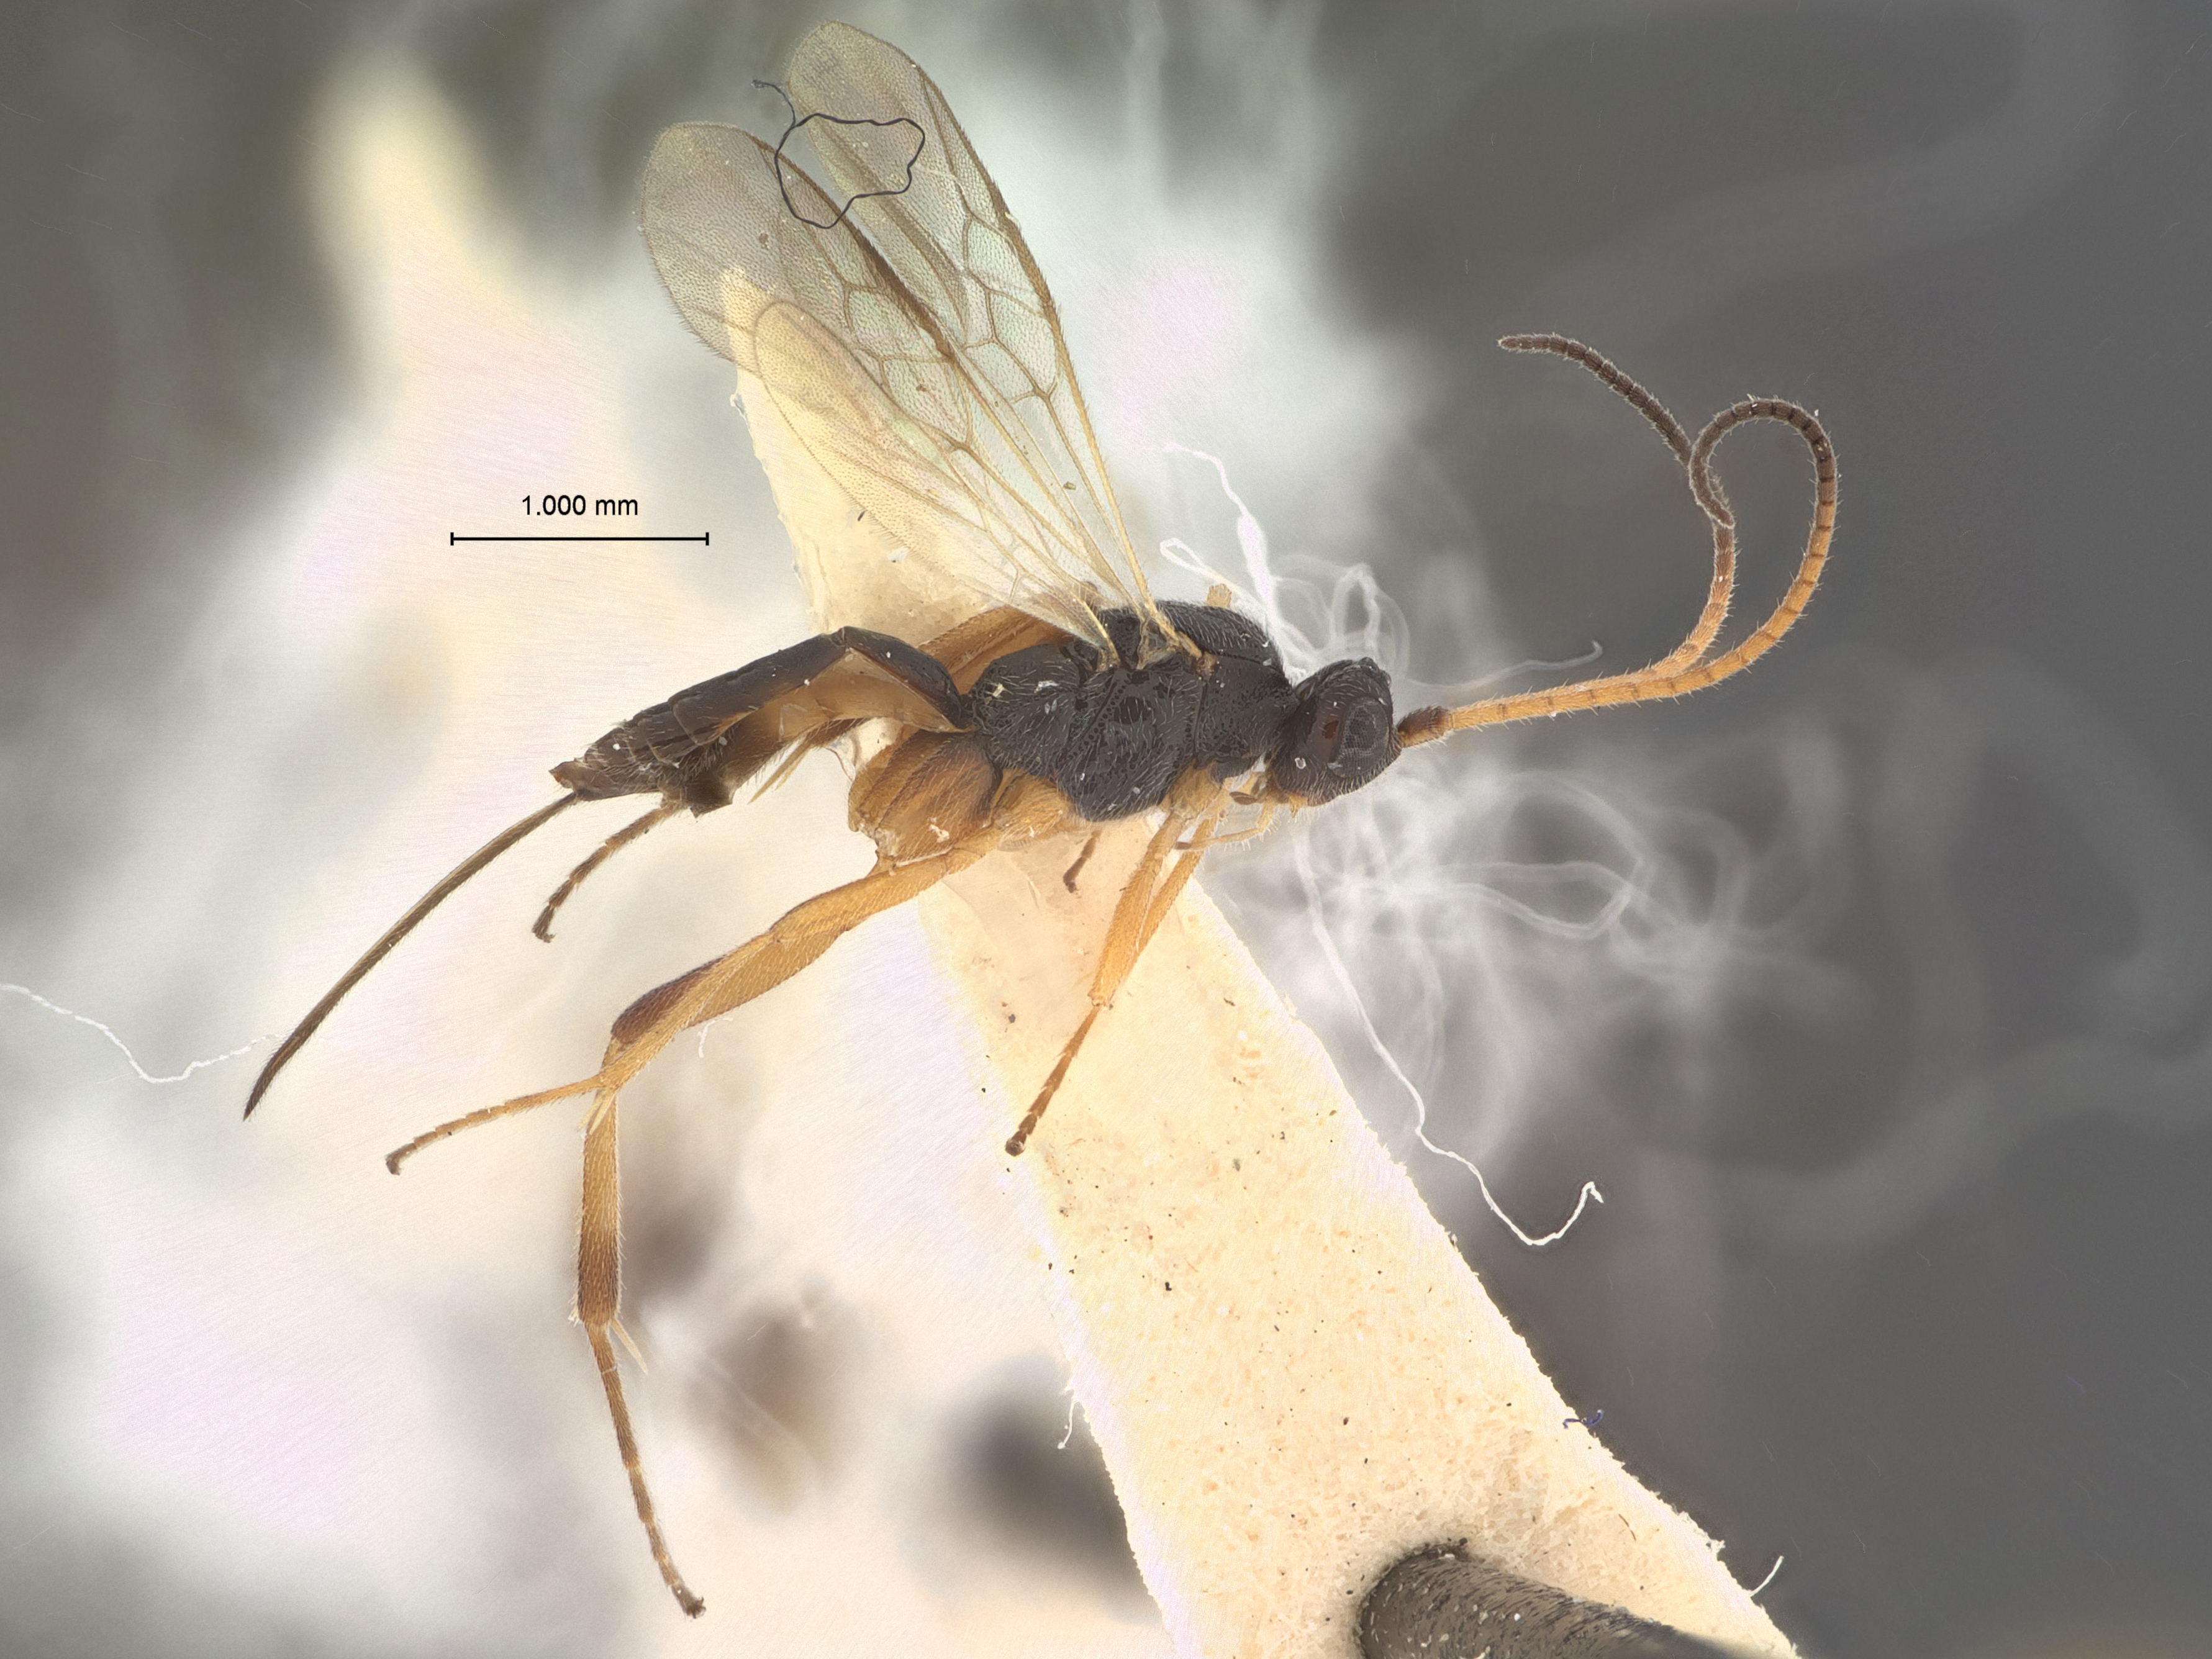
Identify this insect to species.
Orgilus indagator
